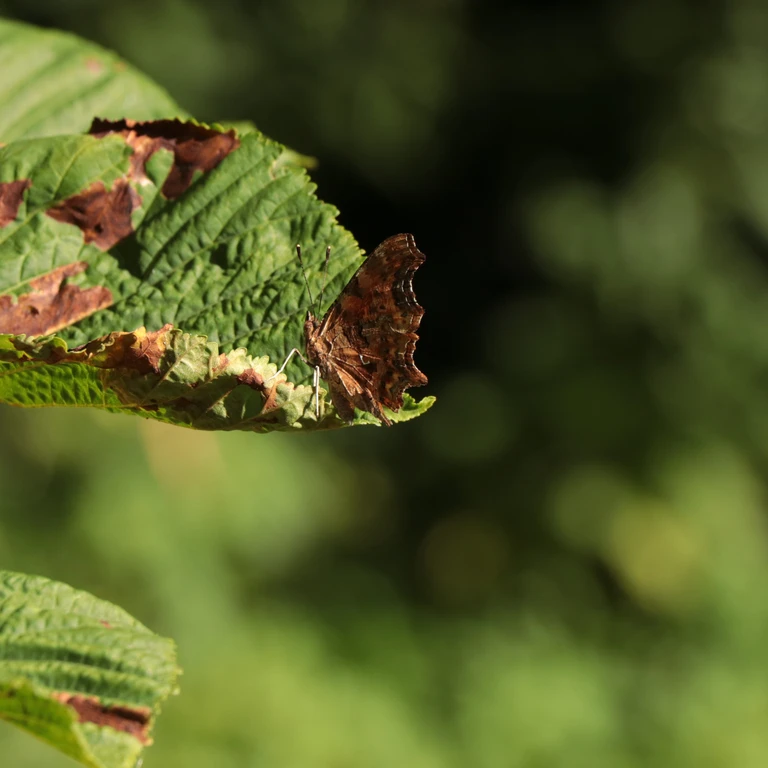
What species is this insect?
Polygonia c-album
